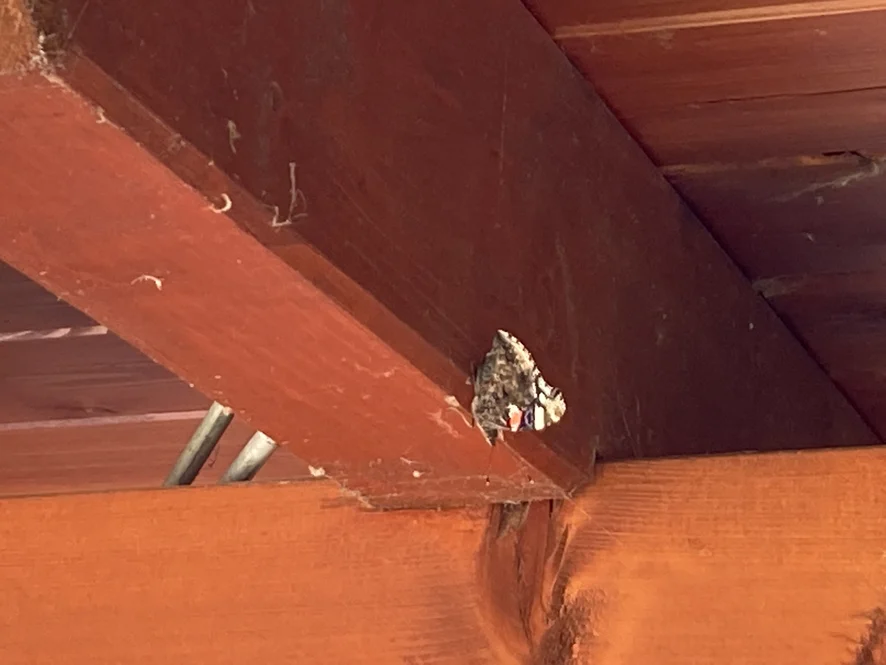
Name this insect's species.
Vanessa atalanta
